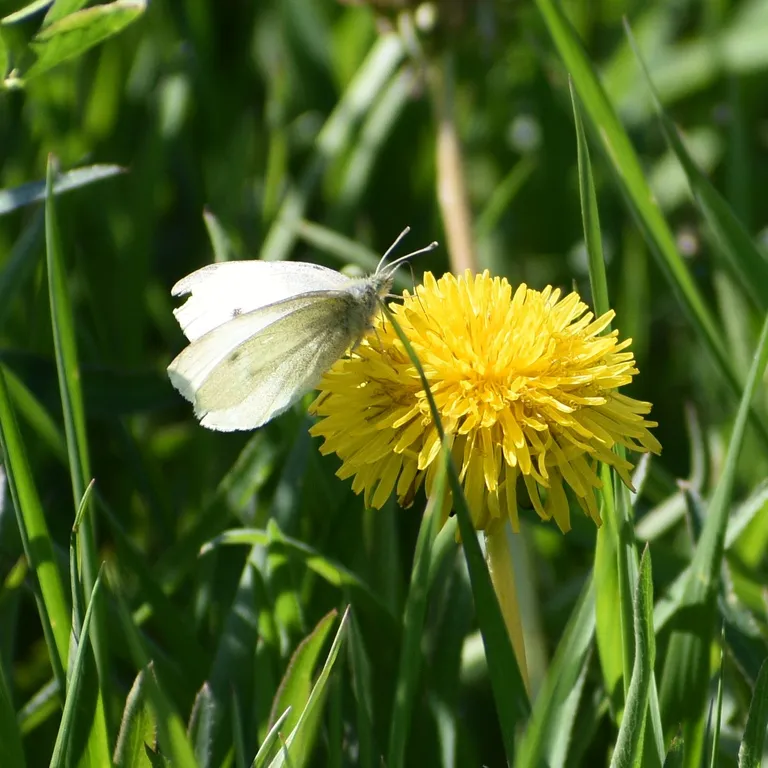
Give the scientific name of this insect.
Pieris rapae
